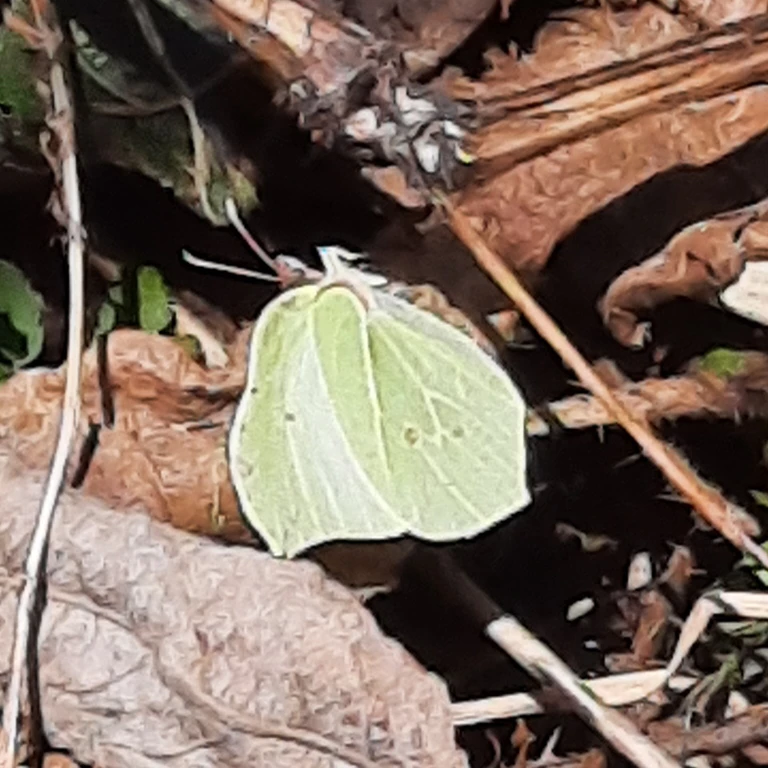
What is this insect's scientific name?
Gonepteryx rhamni
